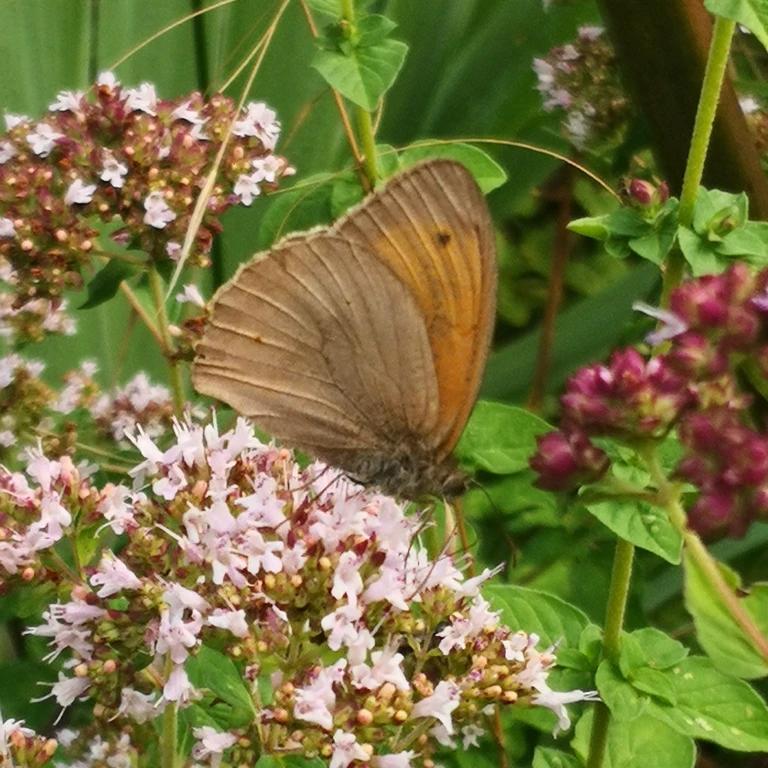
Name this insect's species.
Maniola jurtina
